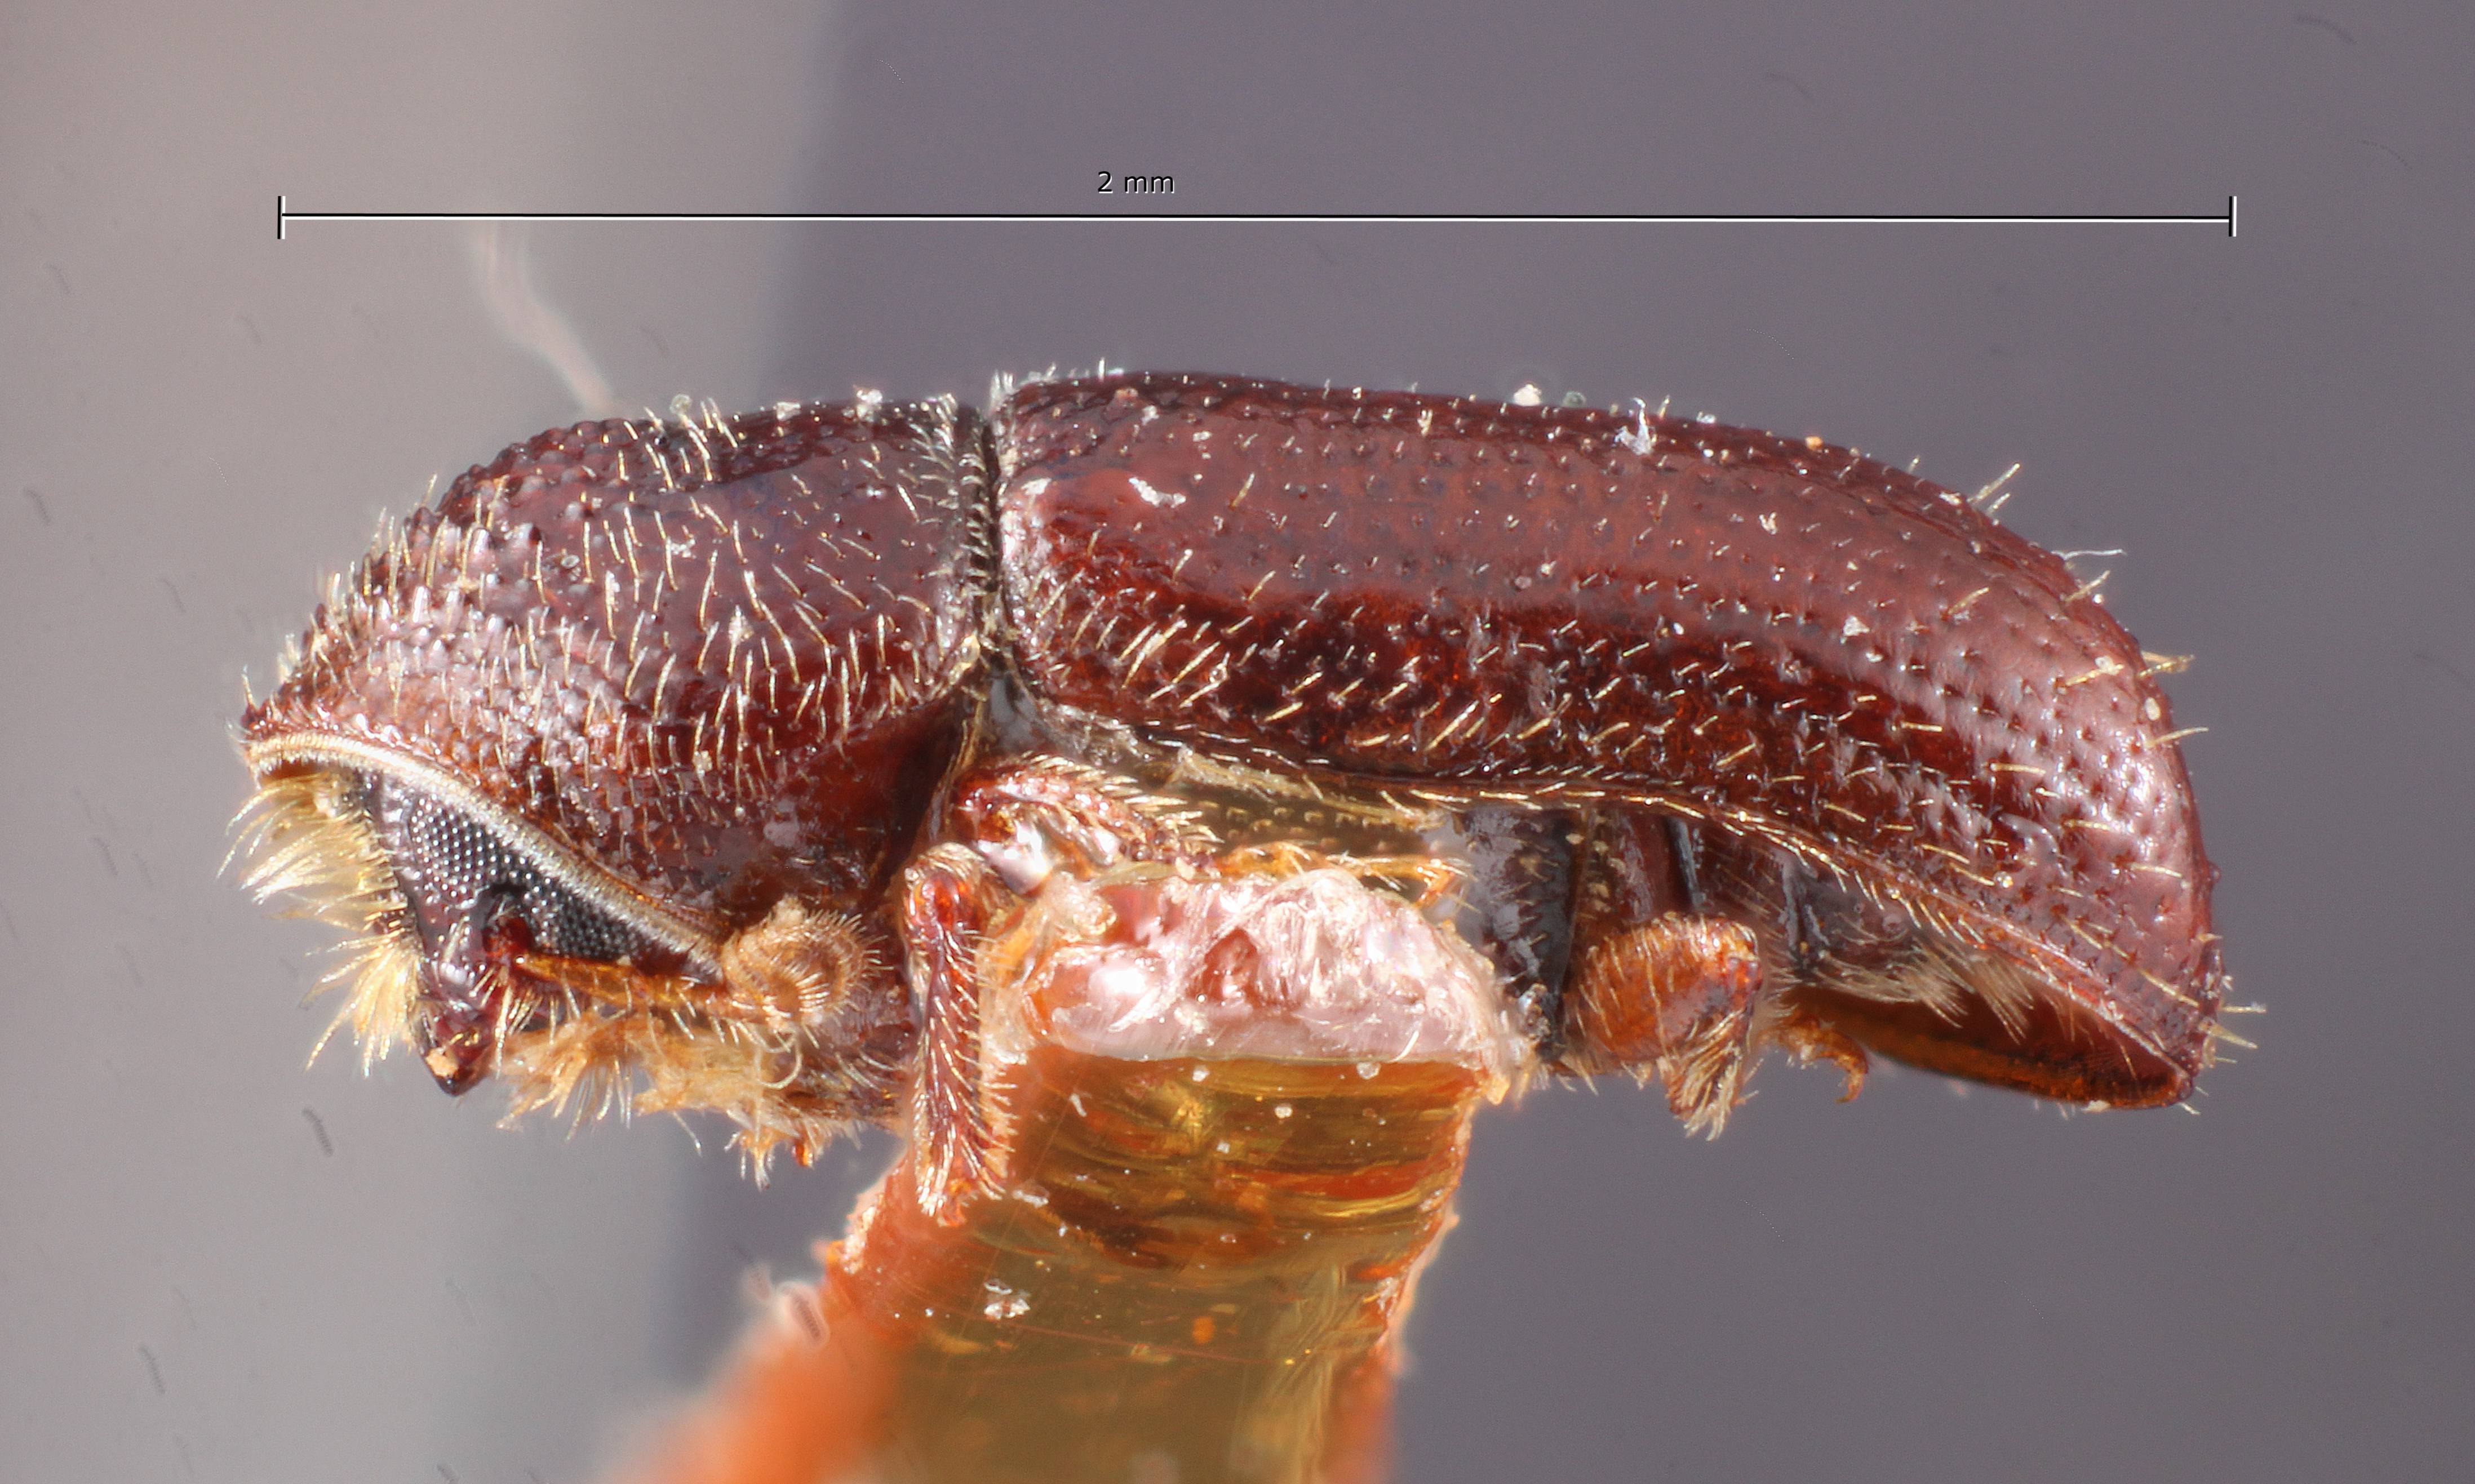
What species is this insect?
Pityophthorus dentifrons
